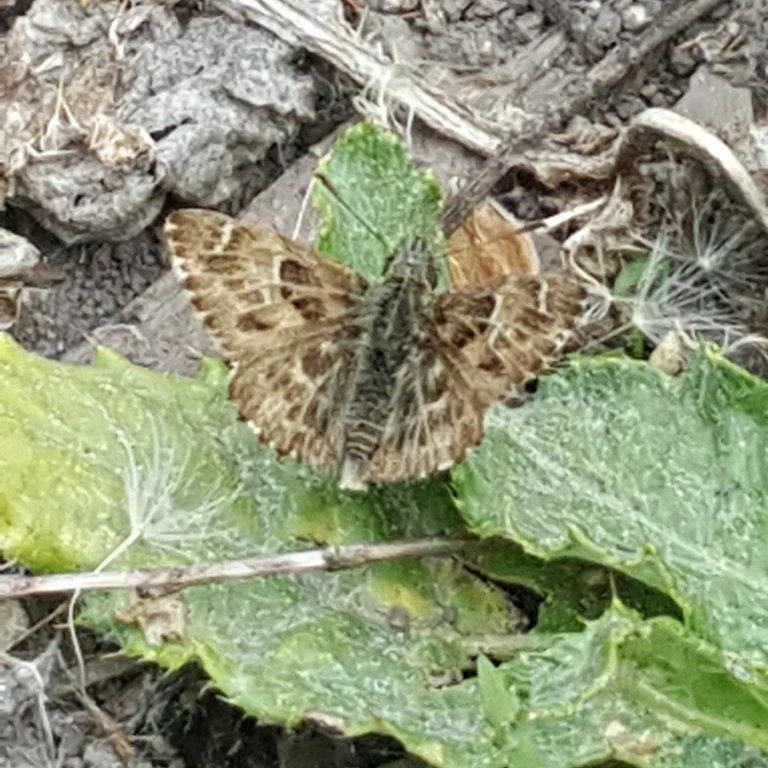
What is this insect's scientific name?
Carcharodus alceae
